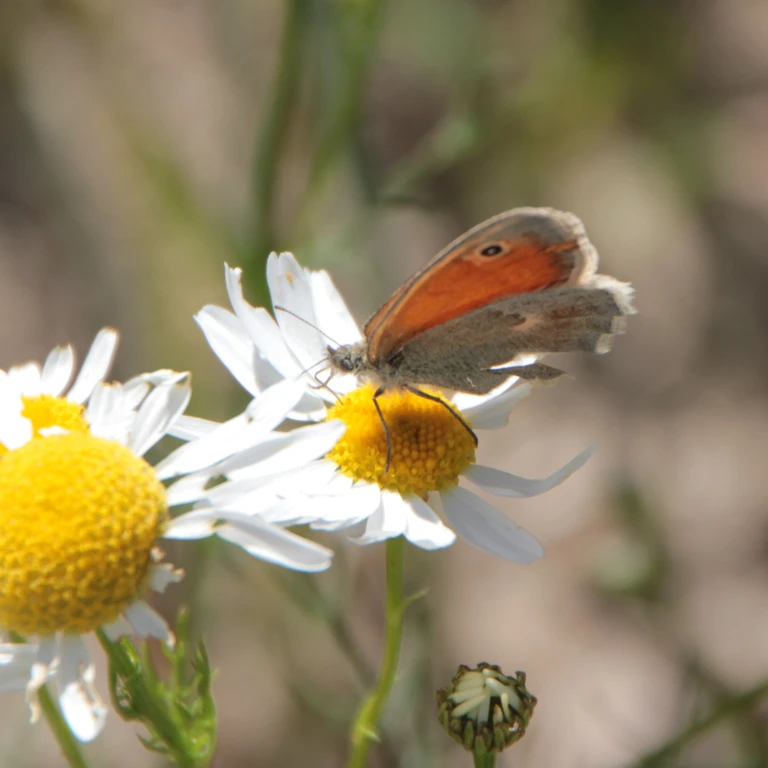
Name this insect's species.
Coenonympha pamphilus
